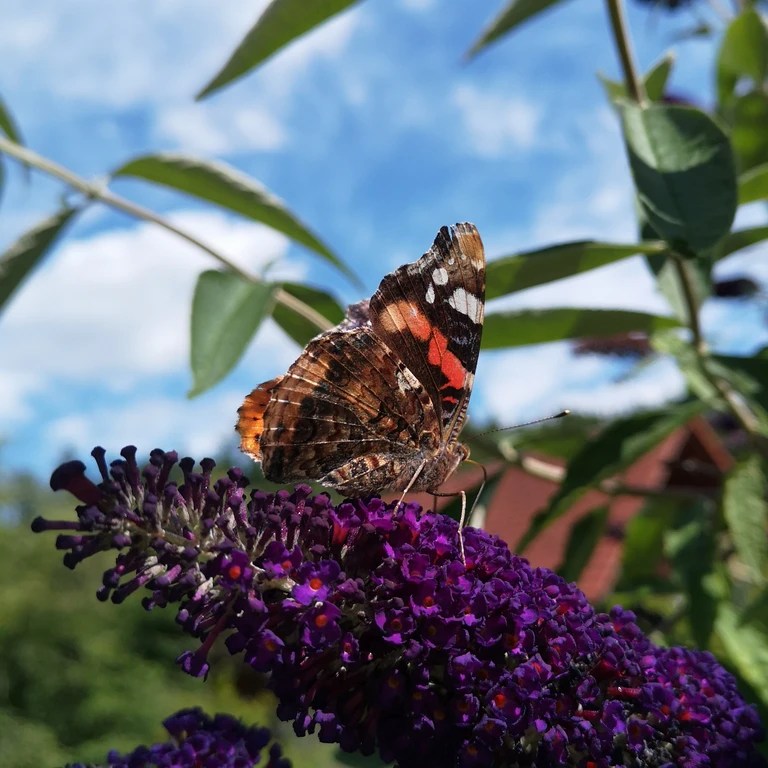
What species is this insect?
Vanessa atalanta
